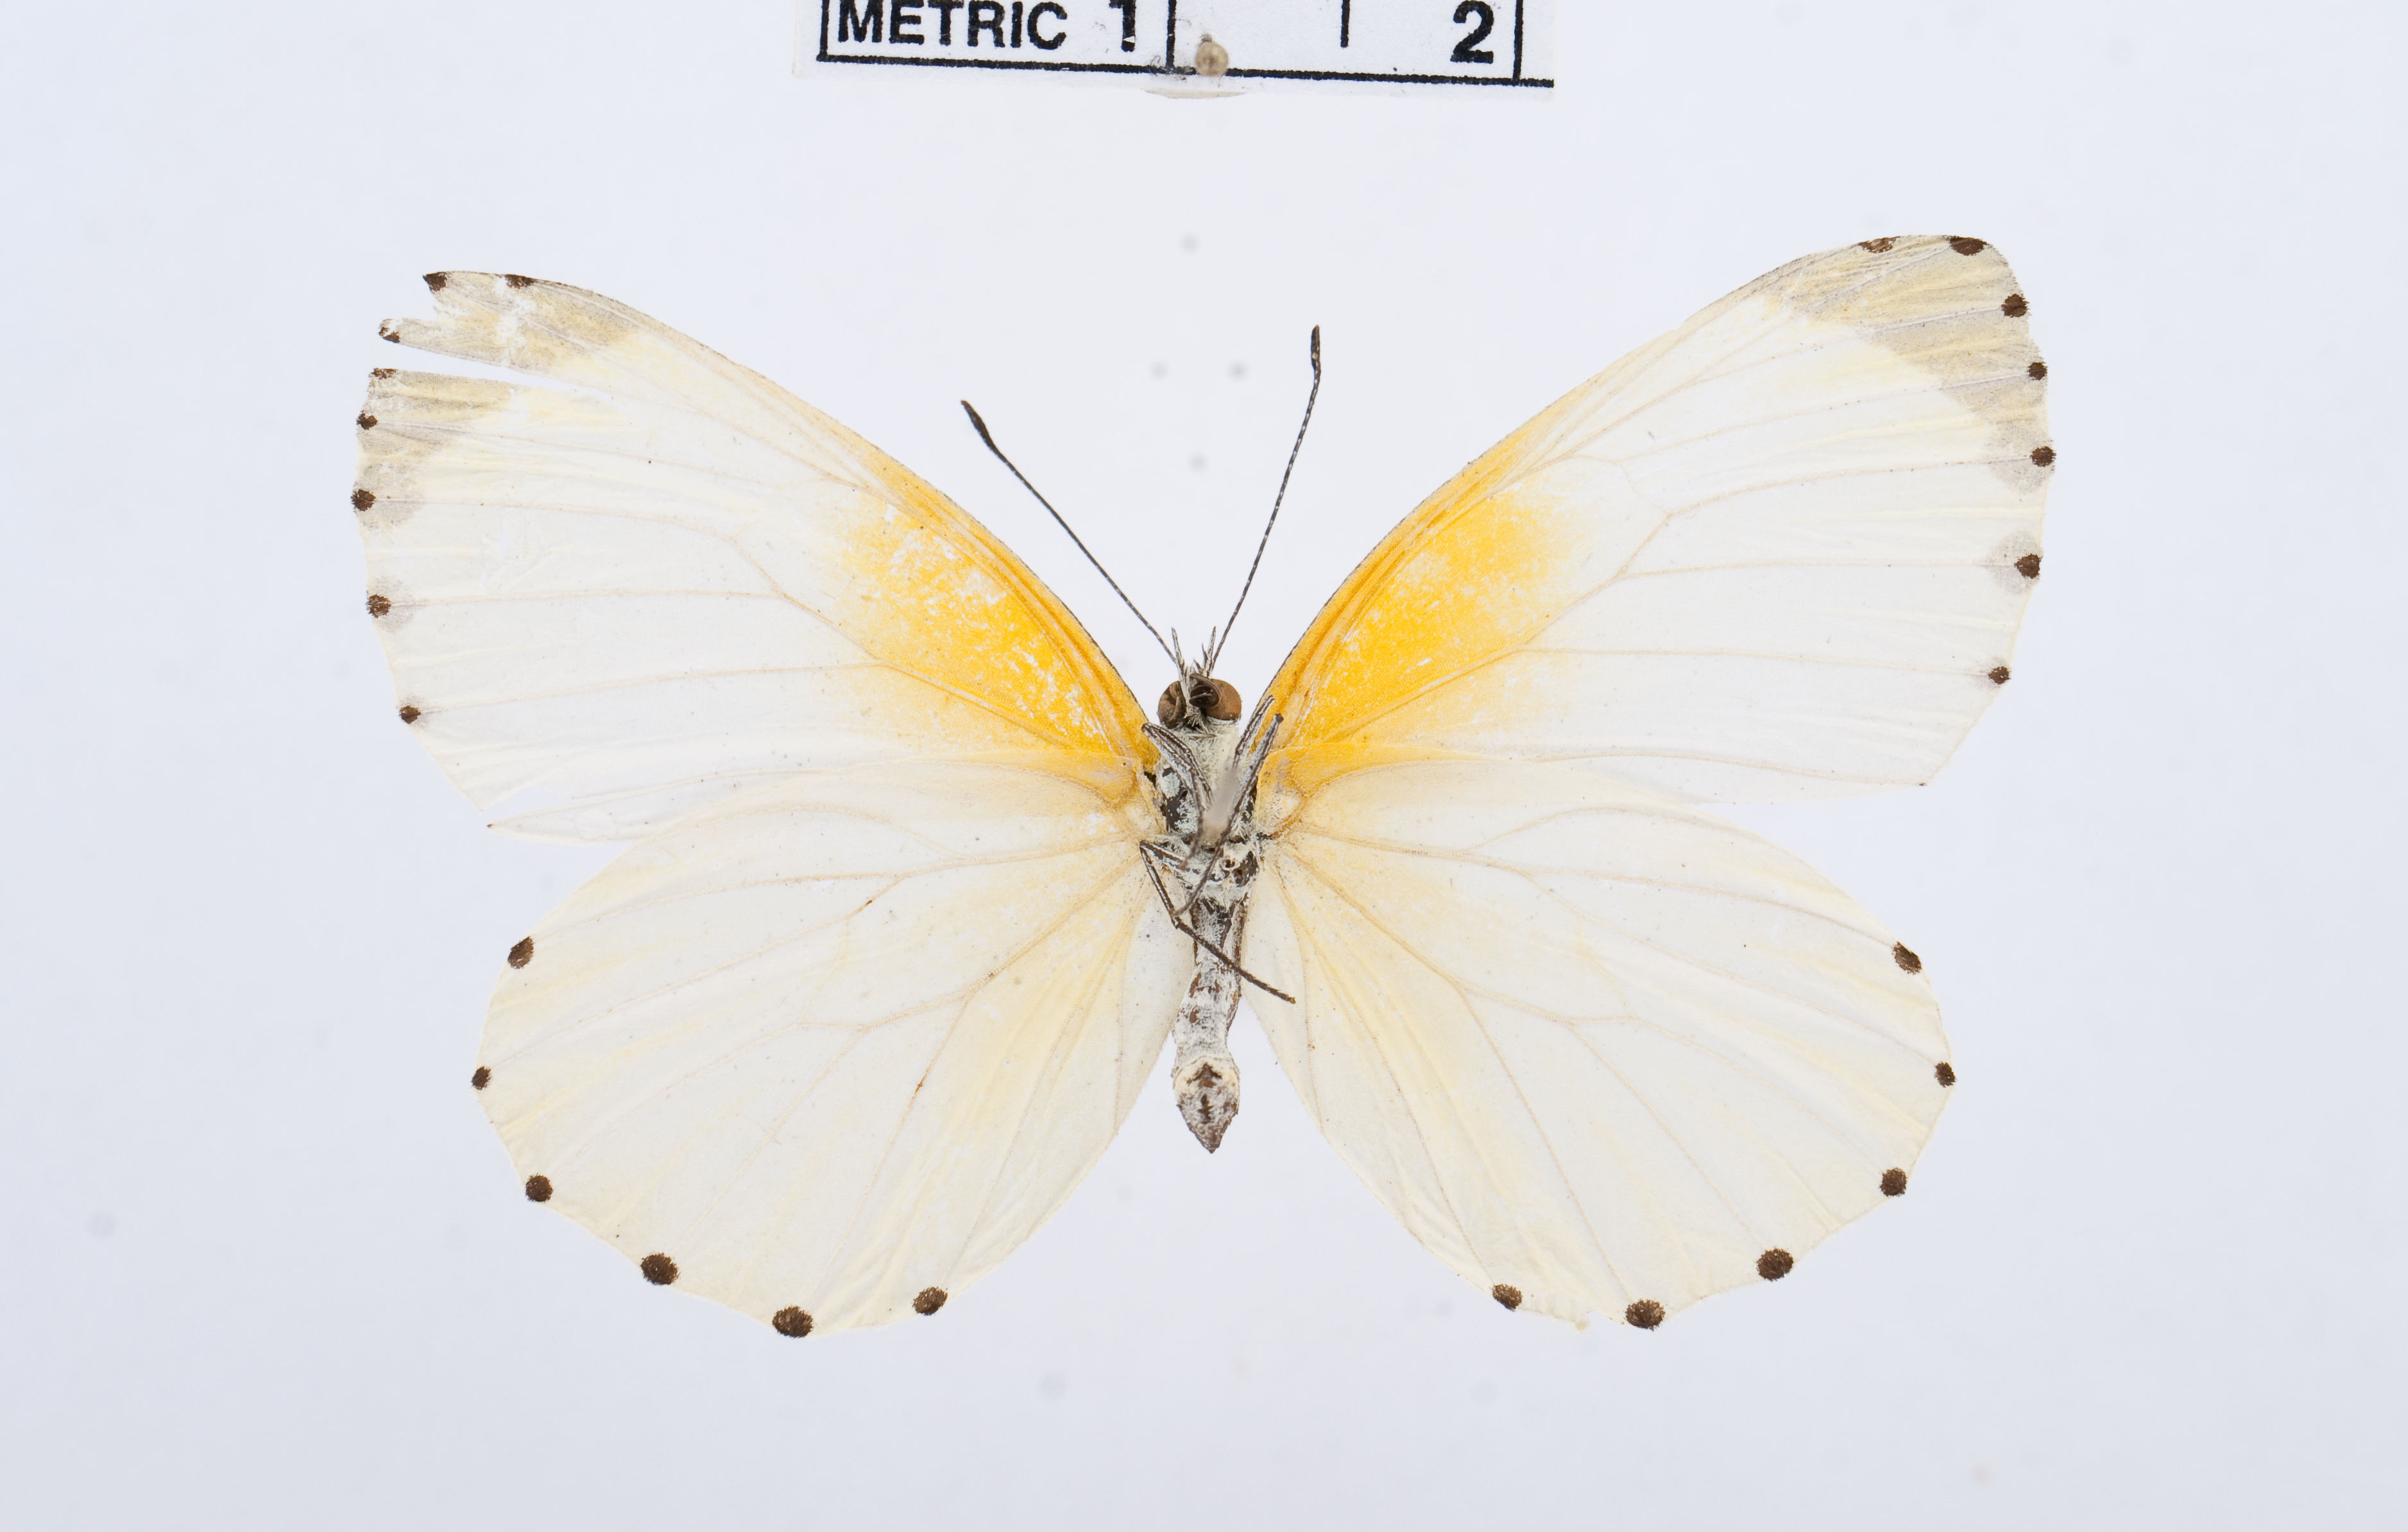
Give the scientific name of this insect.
Mylothris yulei
